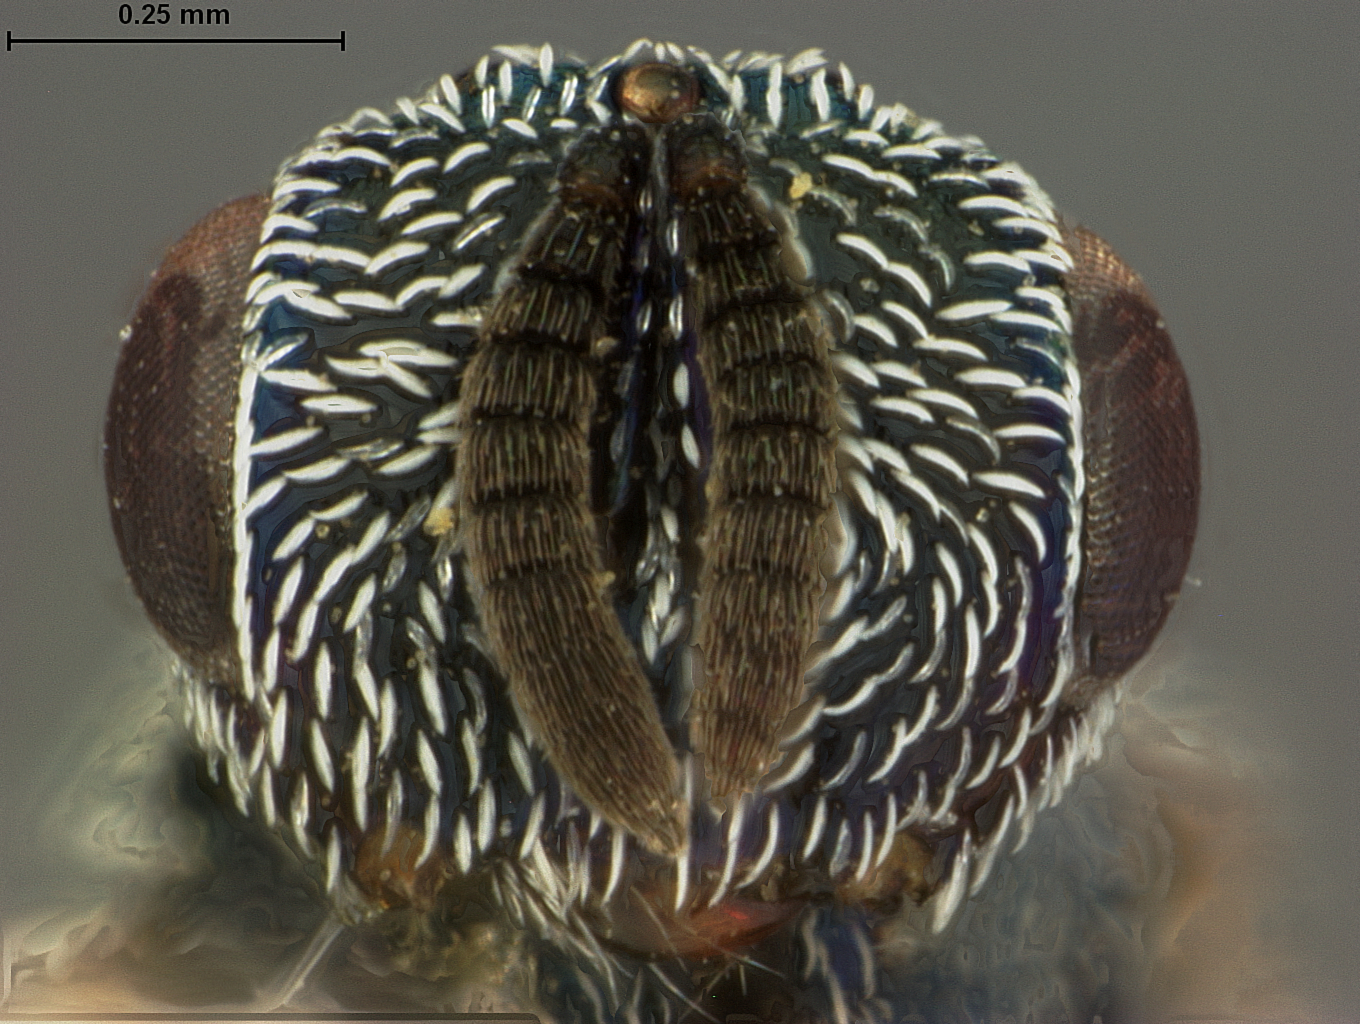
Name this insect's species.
Eutrichosoma albipes
